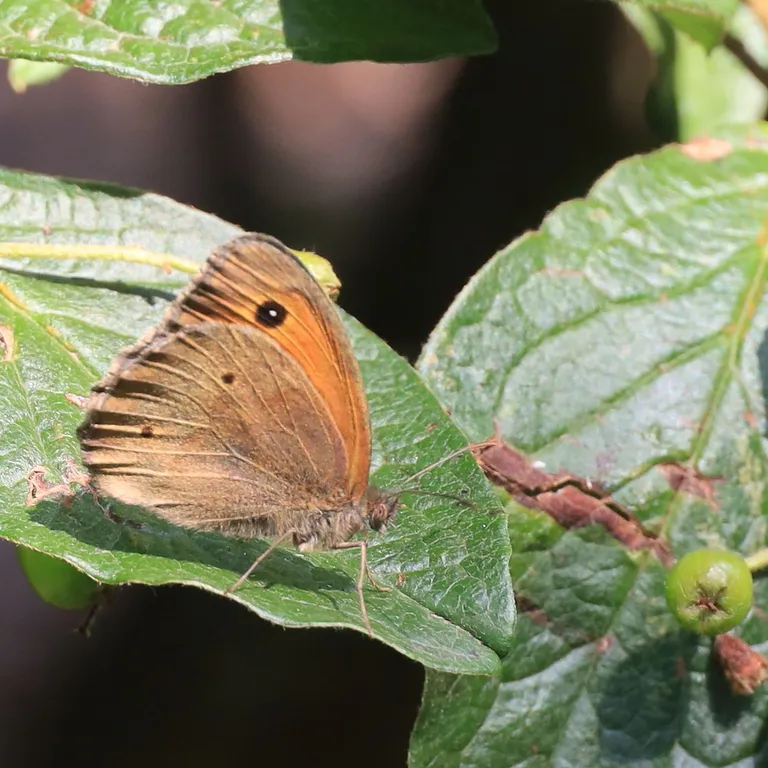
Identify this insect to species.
Maniola jurtina
